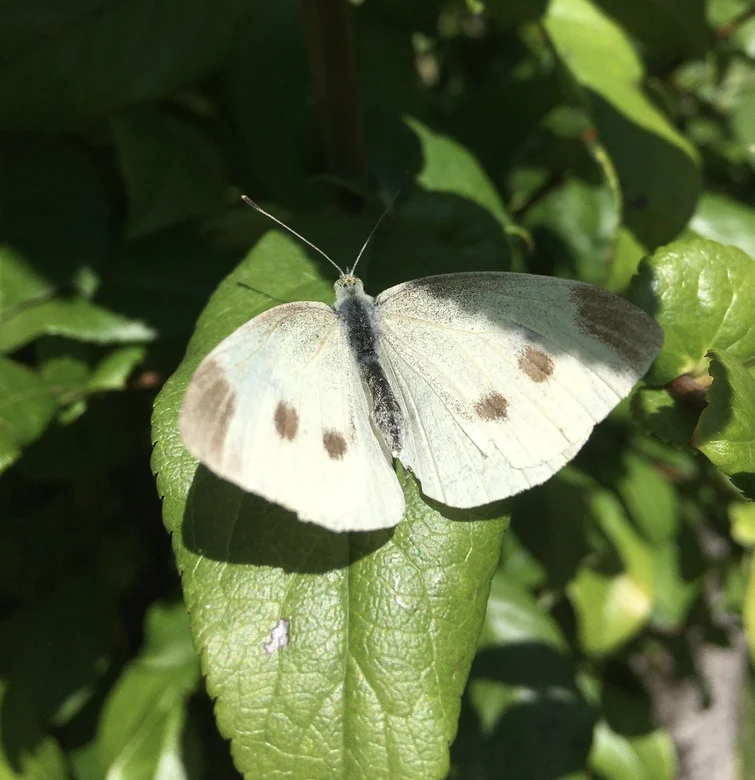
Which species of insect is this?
Pieris rapae
